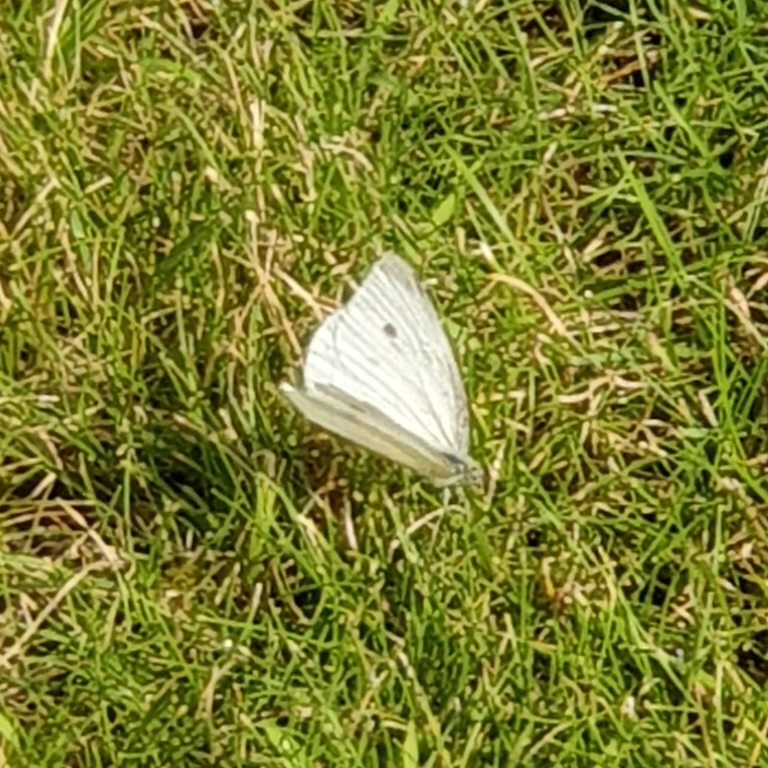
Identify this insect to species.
Pieris rapae
